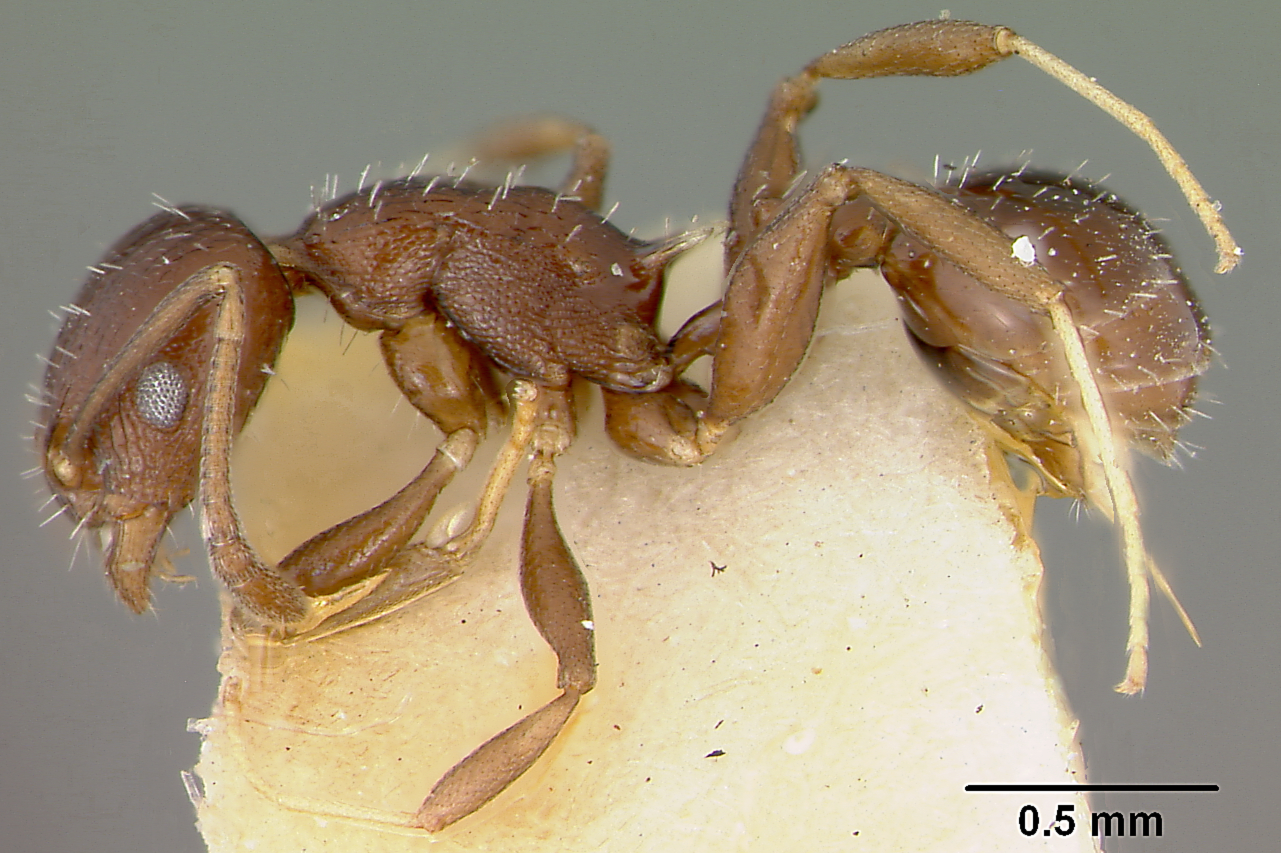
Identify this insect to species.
Macromischa luciliae
